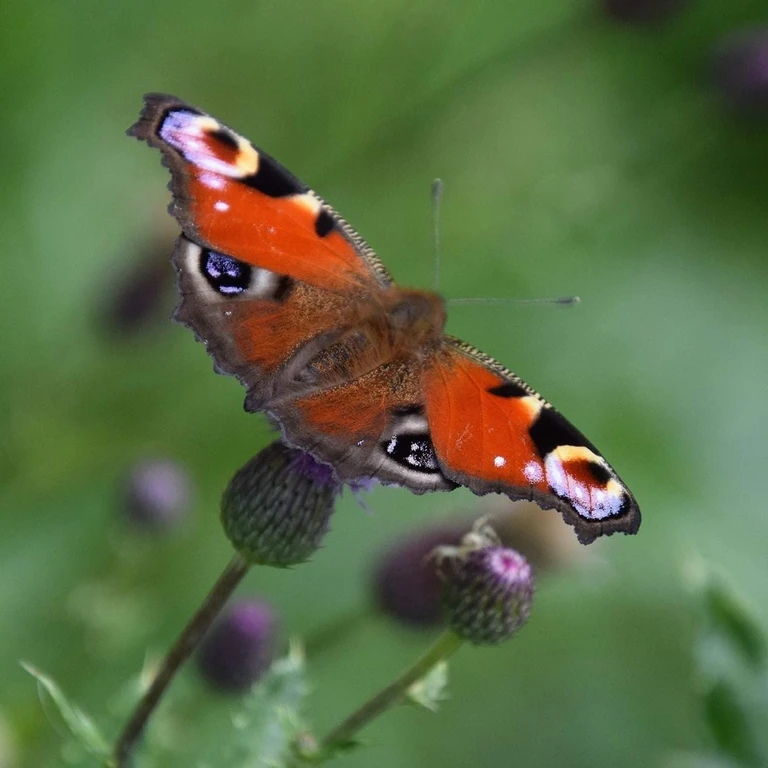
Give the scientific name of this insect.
Aglais io
